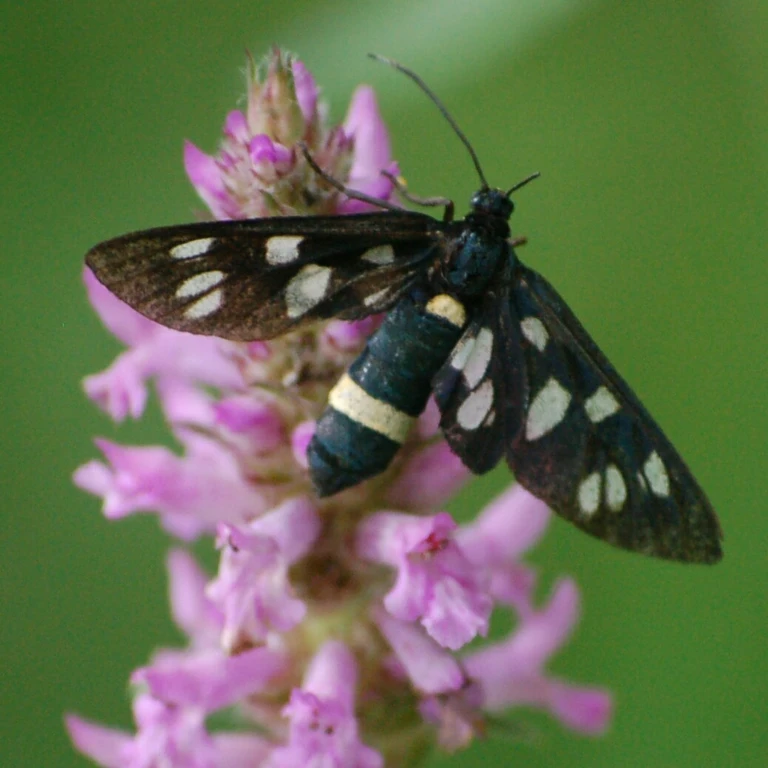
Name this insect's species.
Amata phegea
